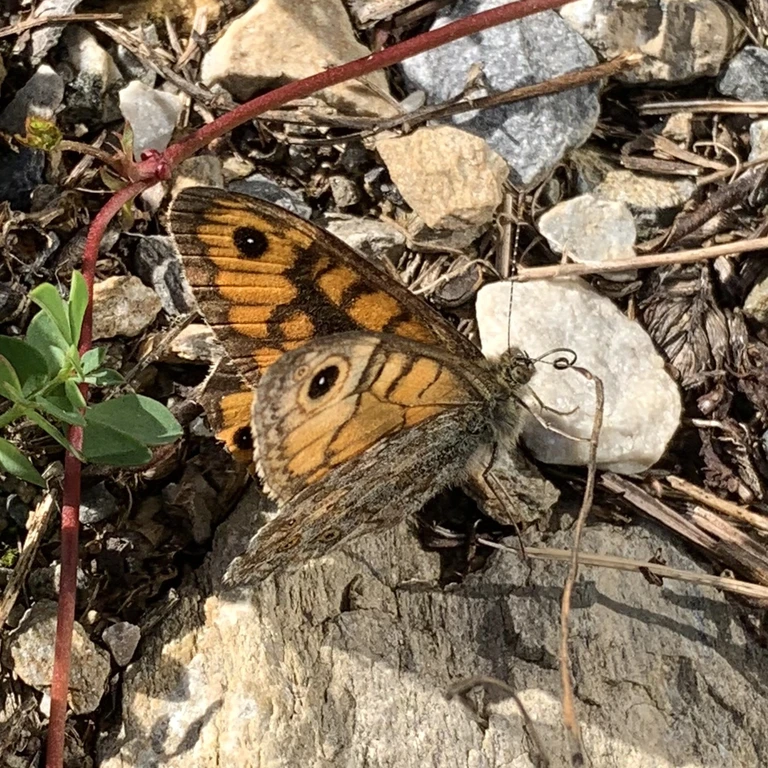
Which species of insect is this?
Lasiommata megera (also Pararge megera)
